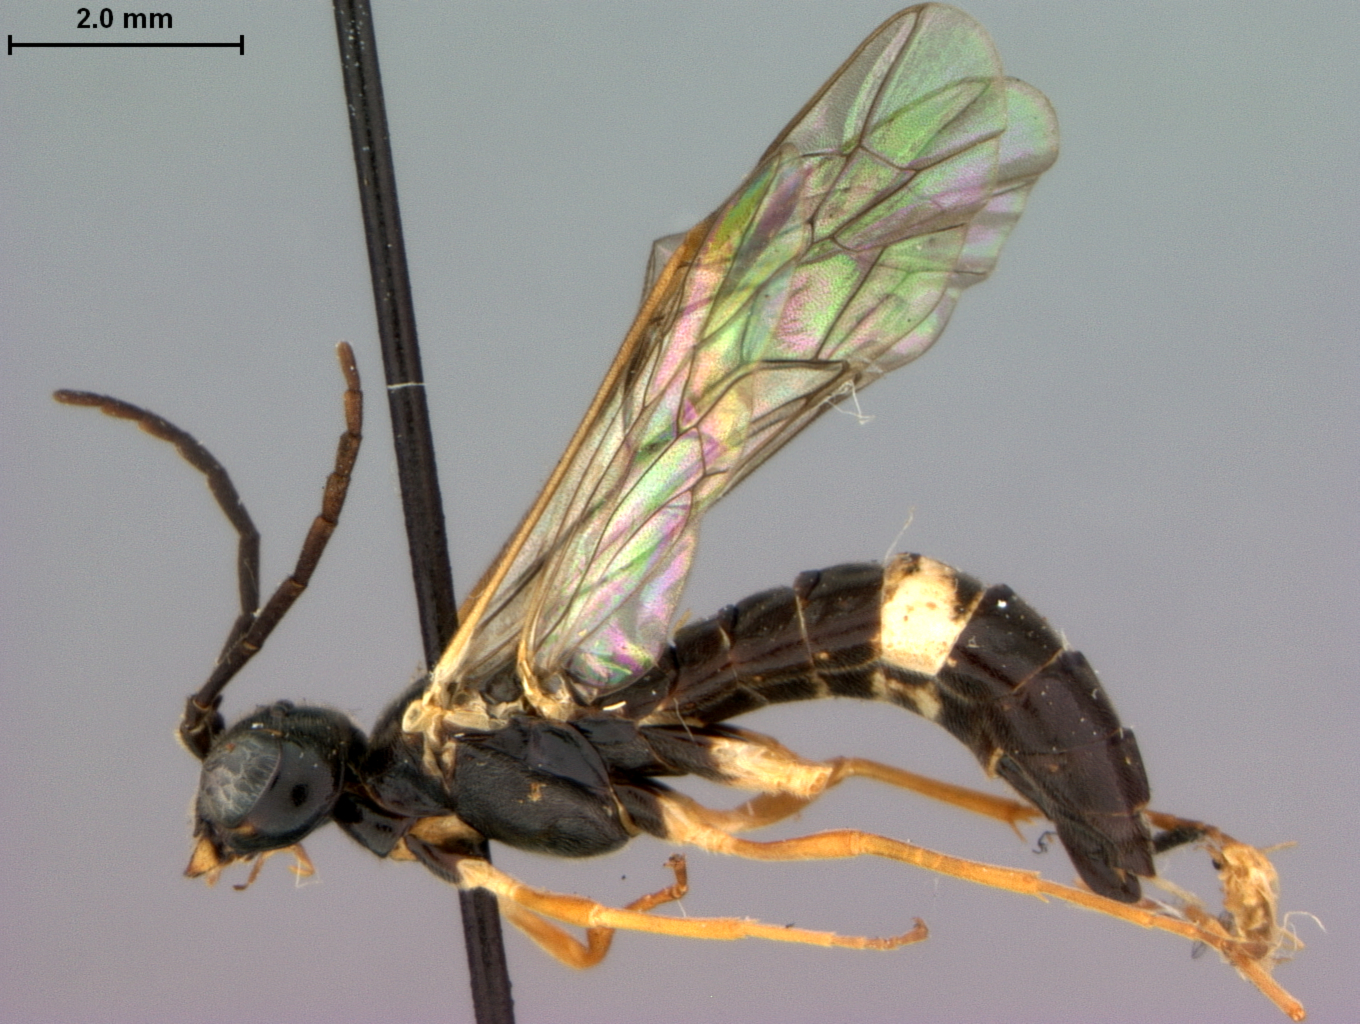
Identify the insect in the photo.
Emphytus mellipes
